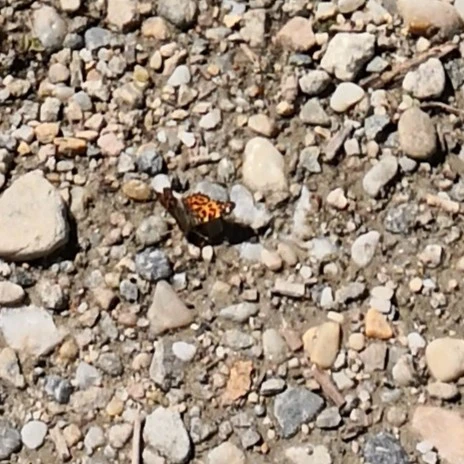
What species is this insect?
Araschnia levana
